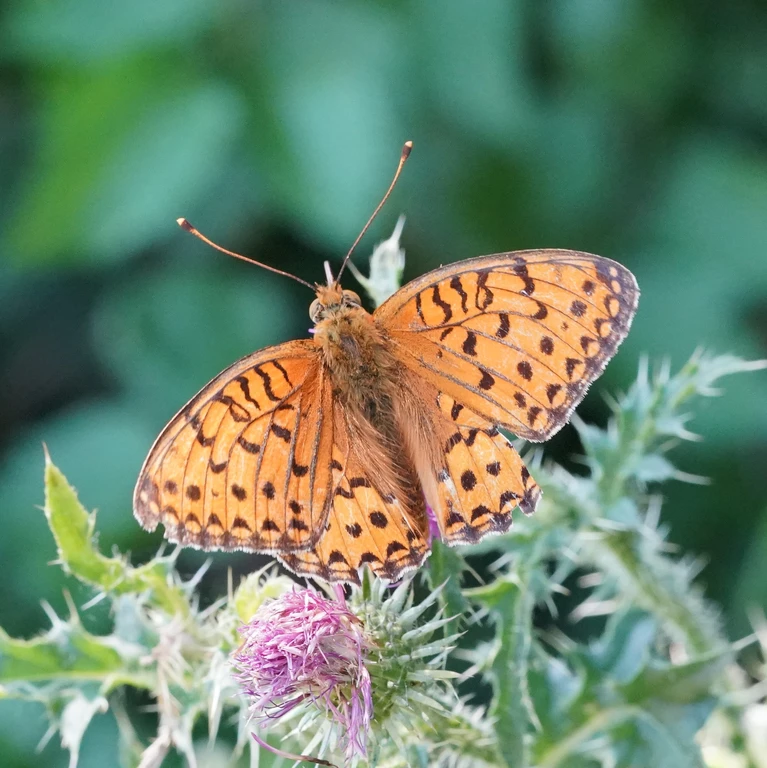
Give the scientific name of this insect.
Speyeria aglaja
